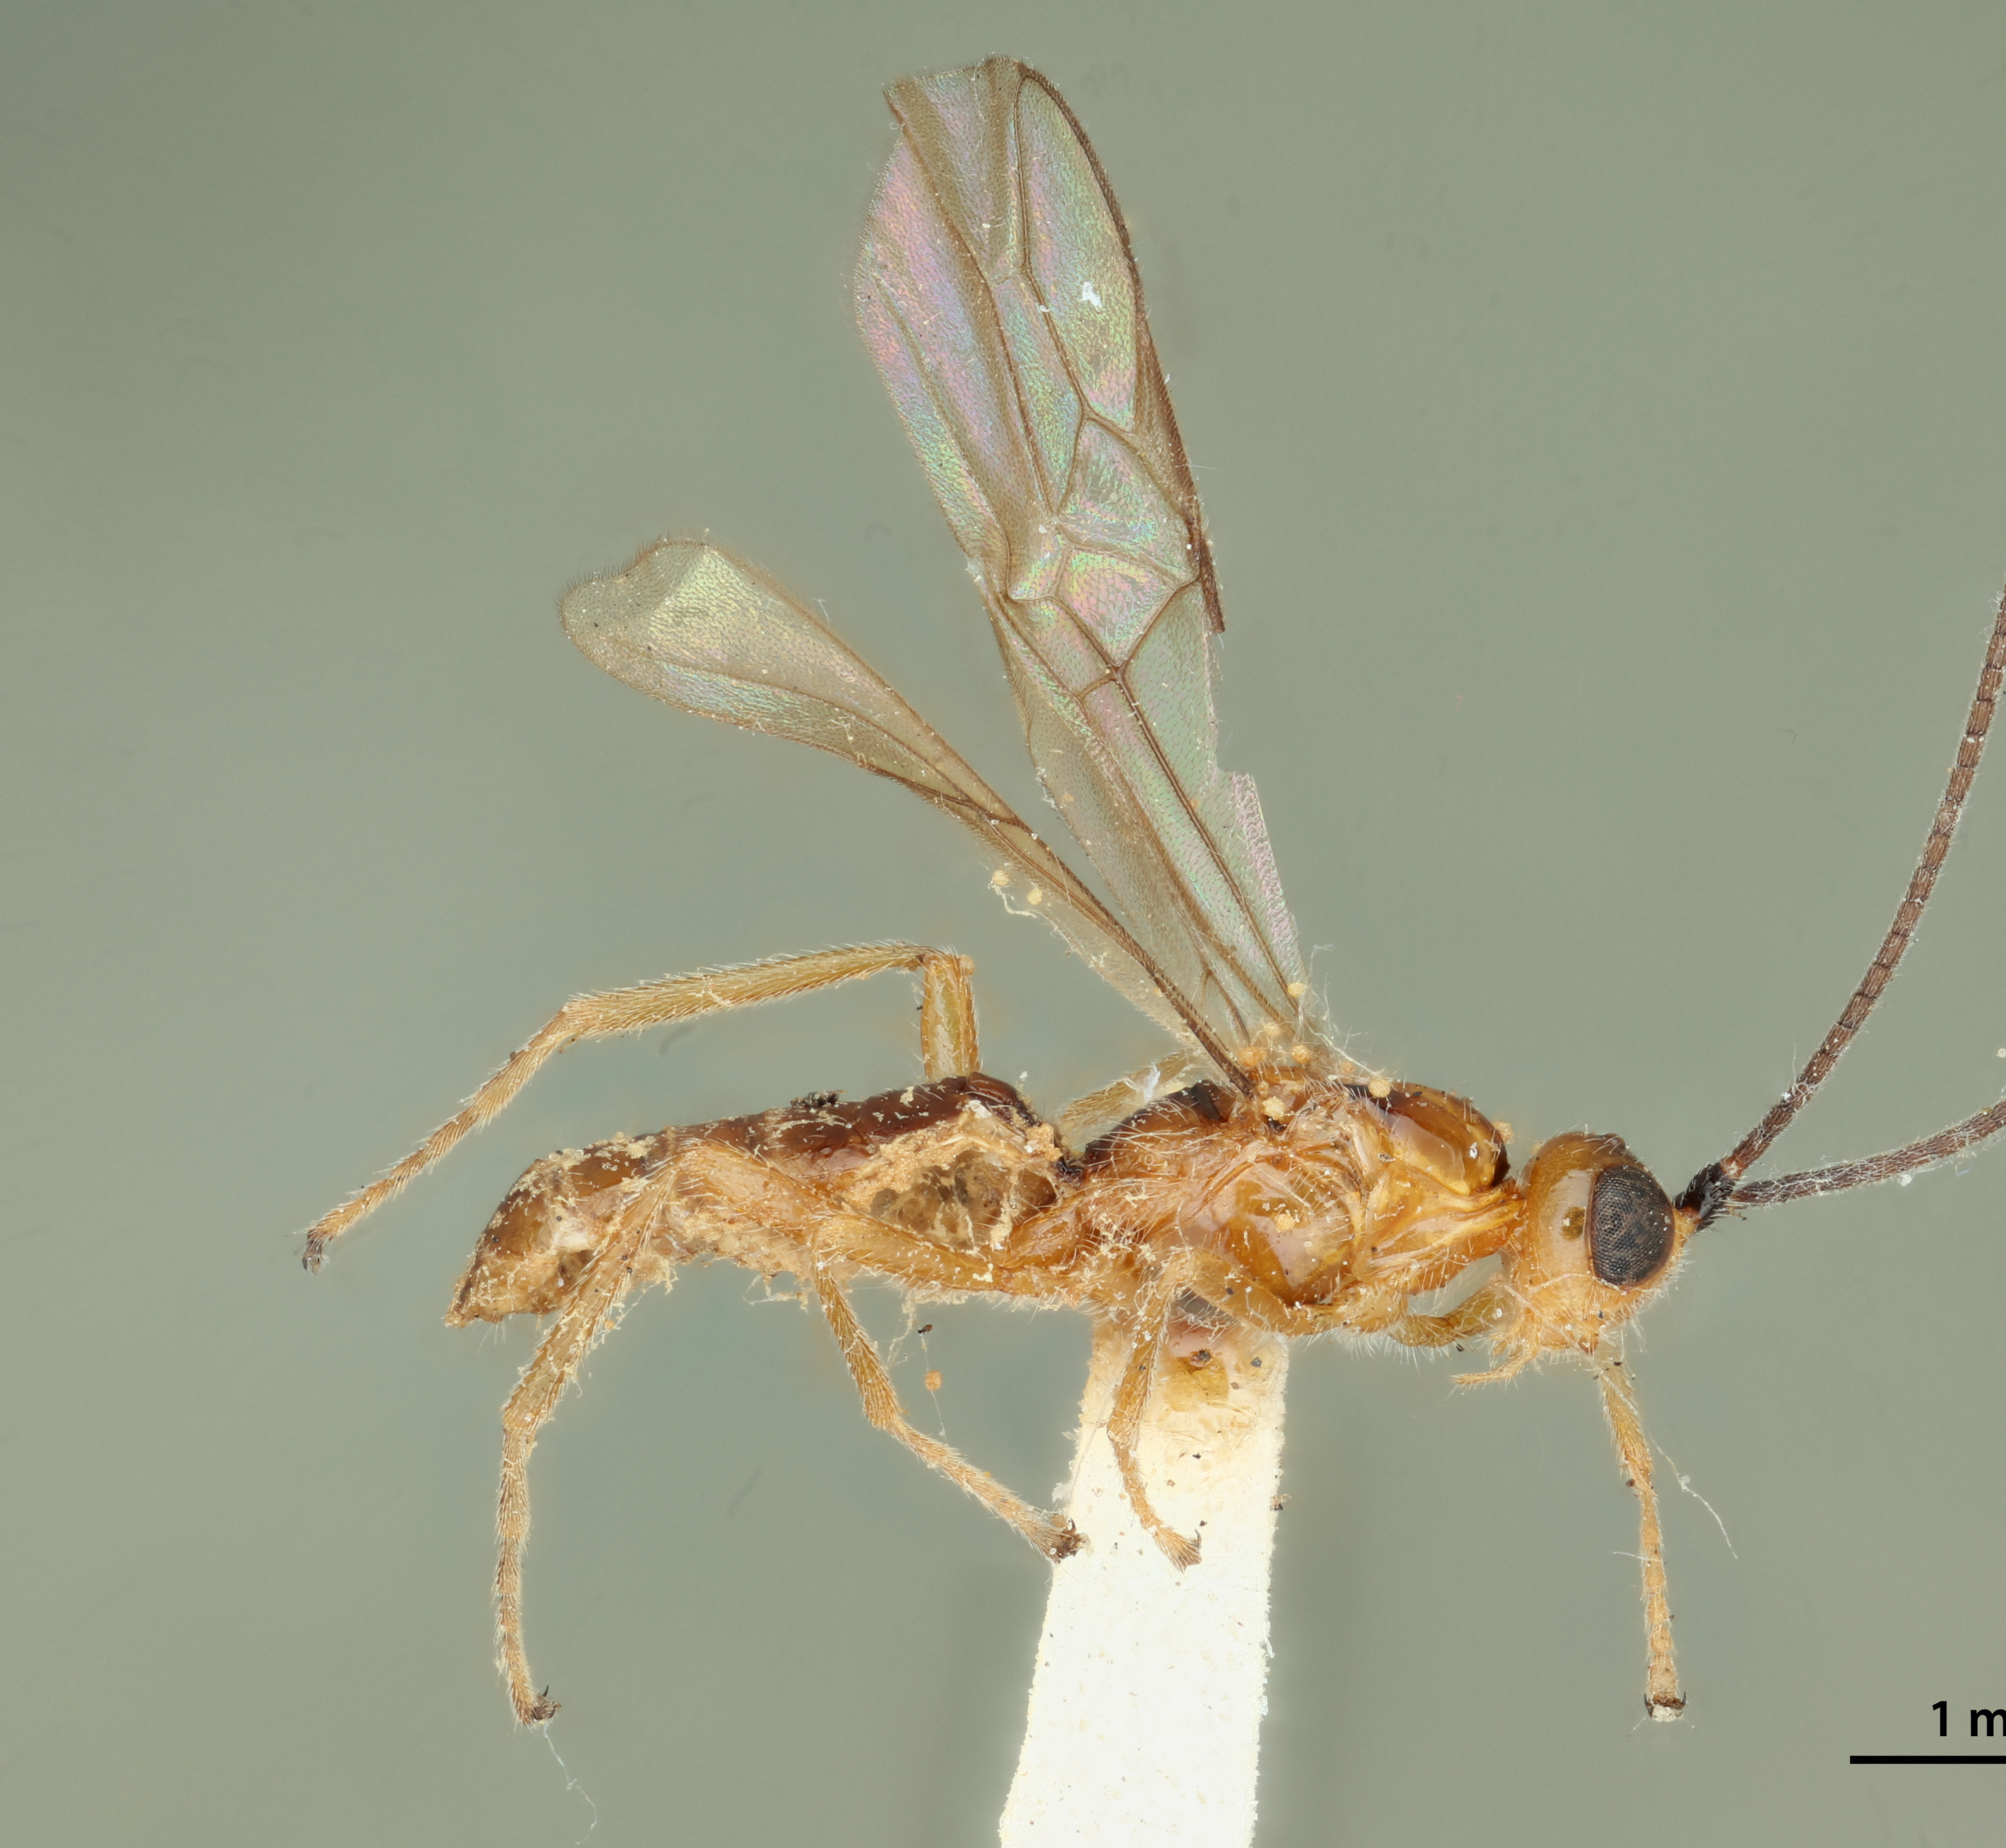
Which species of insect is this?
Iphiaulax trinotata
